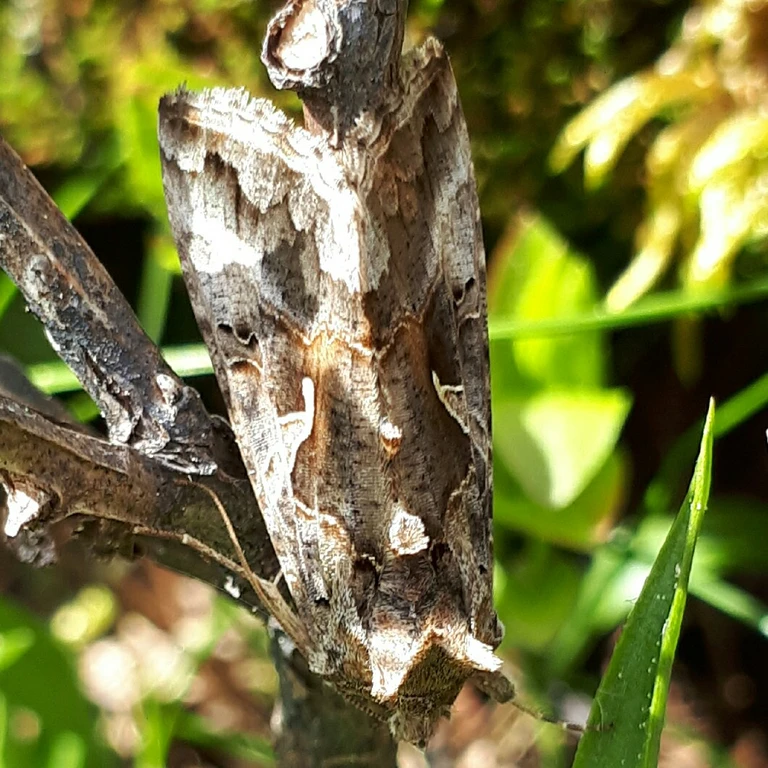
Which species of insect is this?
Autographa gamma
